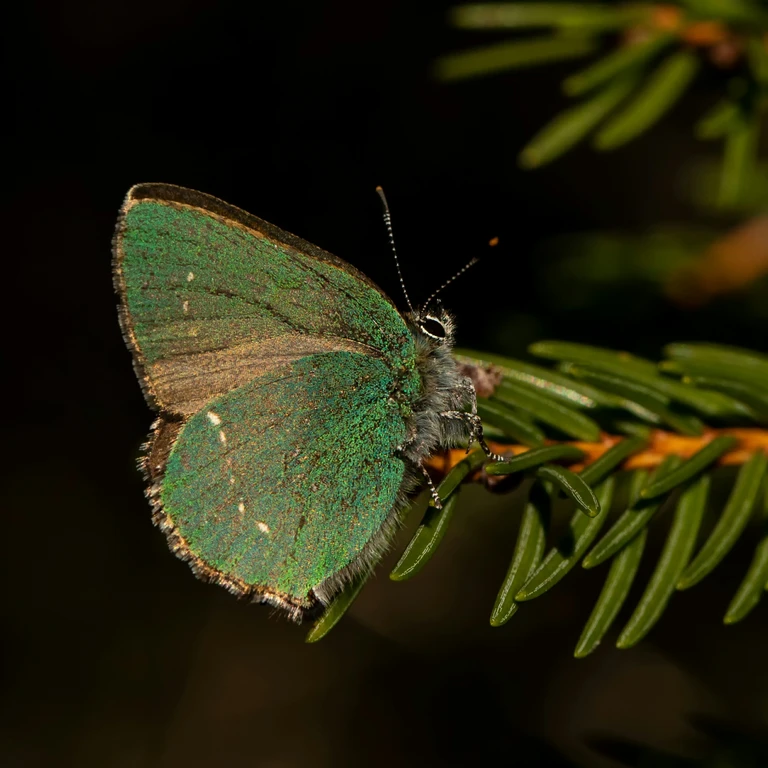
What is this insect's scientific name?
Callophrys rubi
